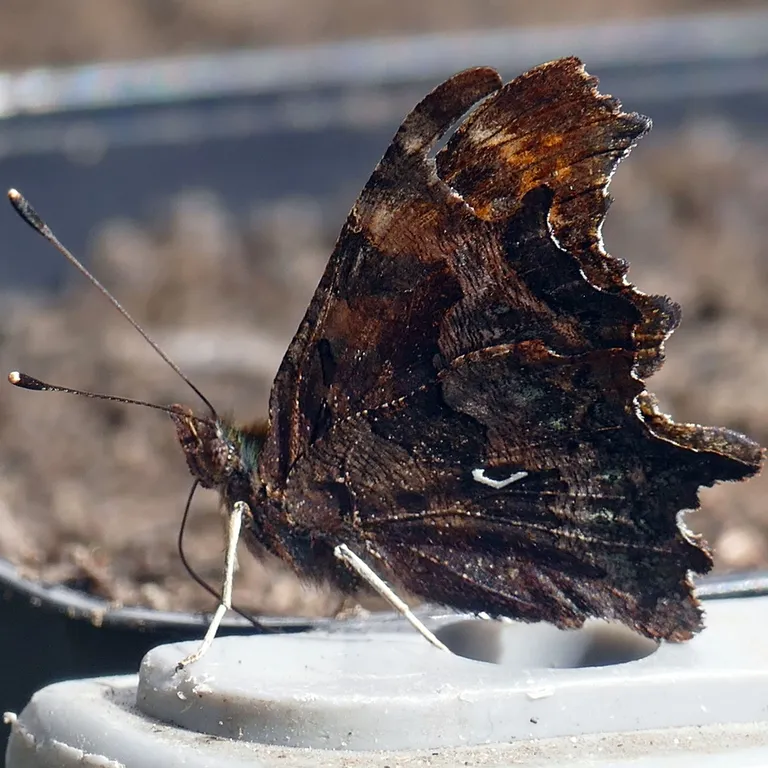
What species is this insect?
Polygonia c-album
